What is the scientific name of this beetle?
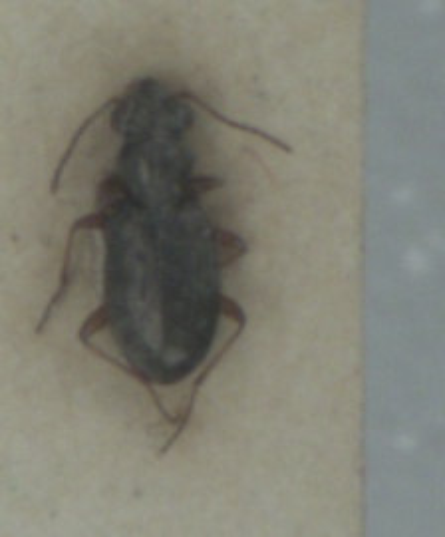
Asaphidion curtum
